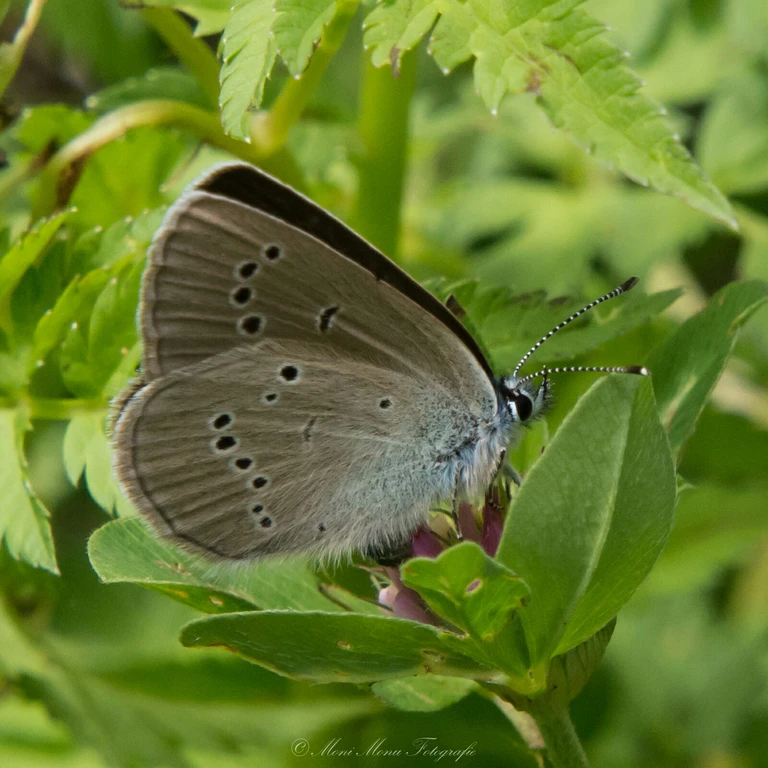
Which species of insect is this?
Cyaniris semiargus
